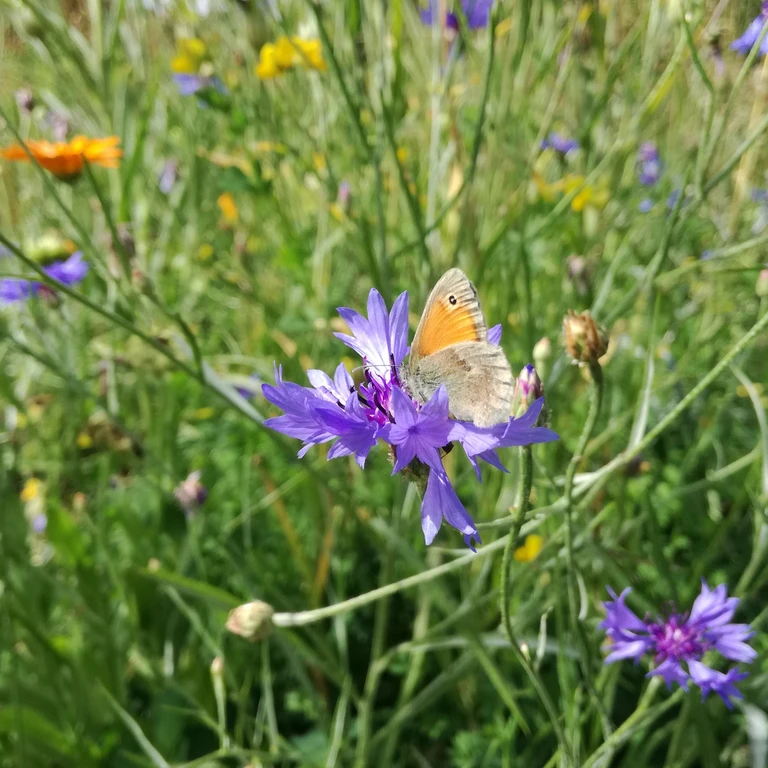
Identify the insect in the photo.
Coenonympha pamphilus
